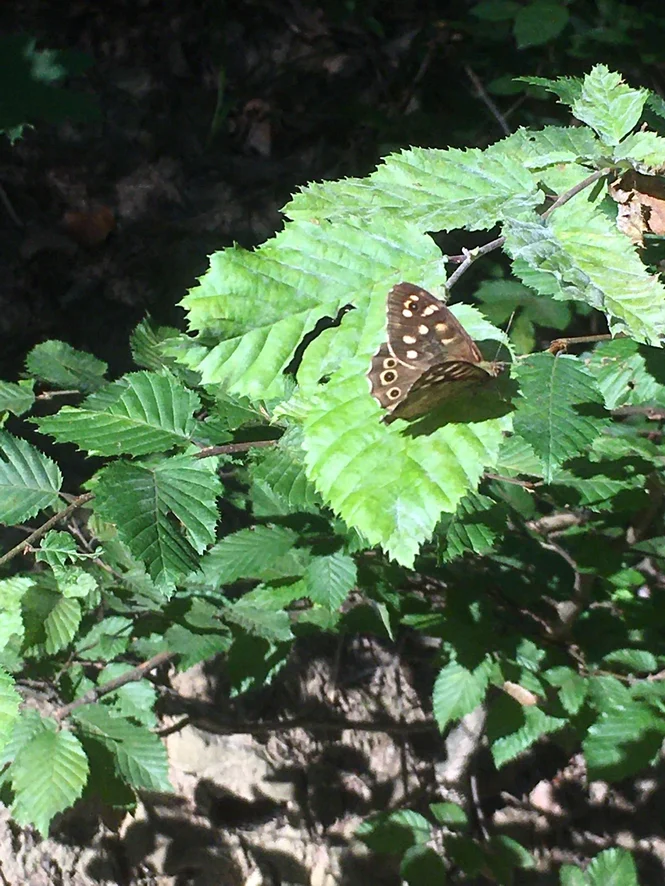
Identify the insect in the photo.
Pararge aegeria
